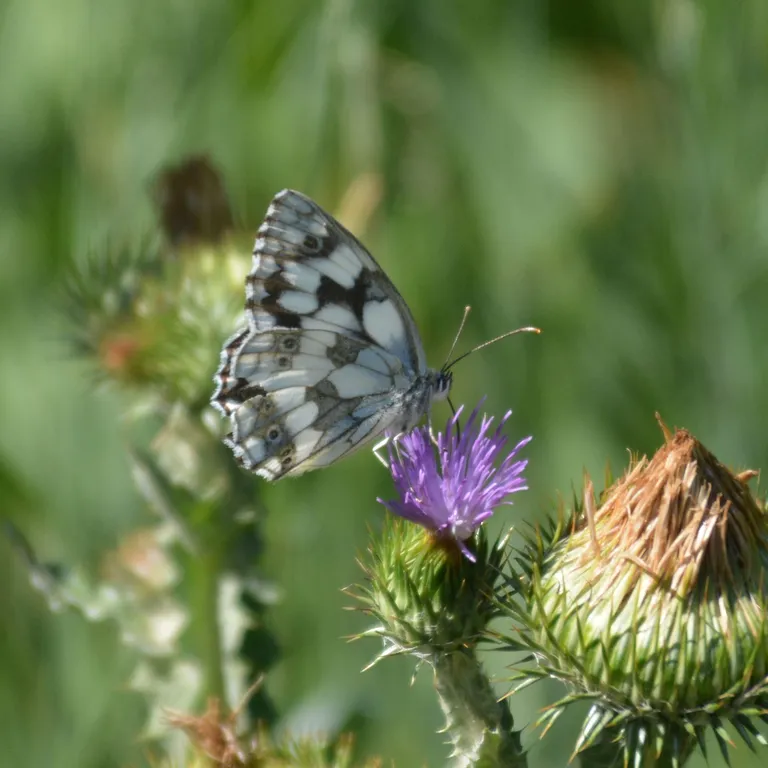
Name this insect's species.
Melanargia galathea
